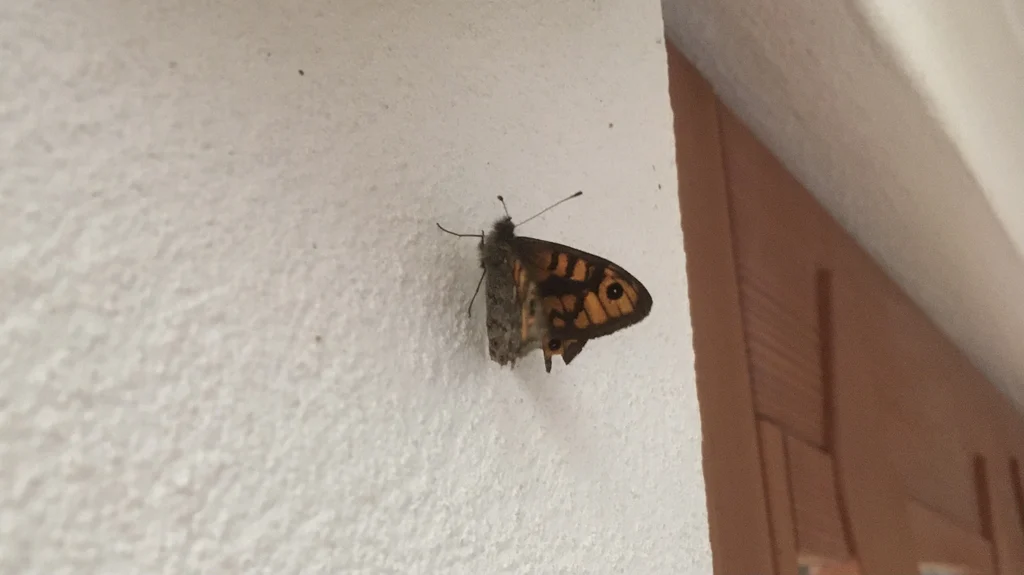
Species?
Lasiommata megera (also Pararge megera)
